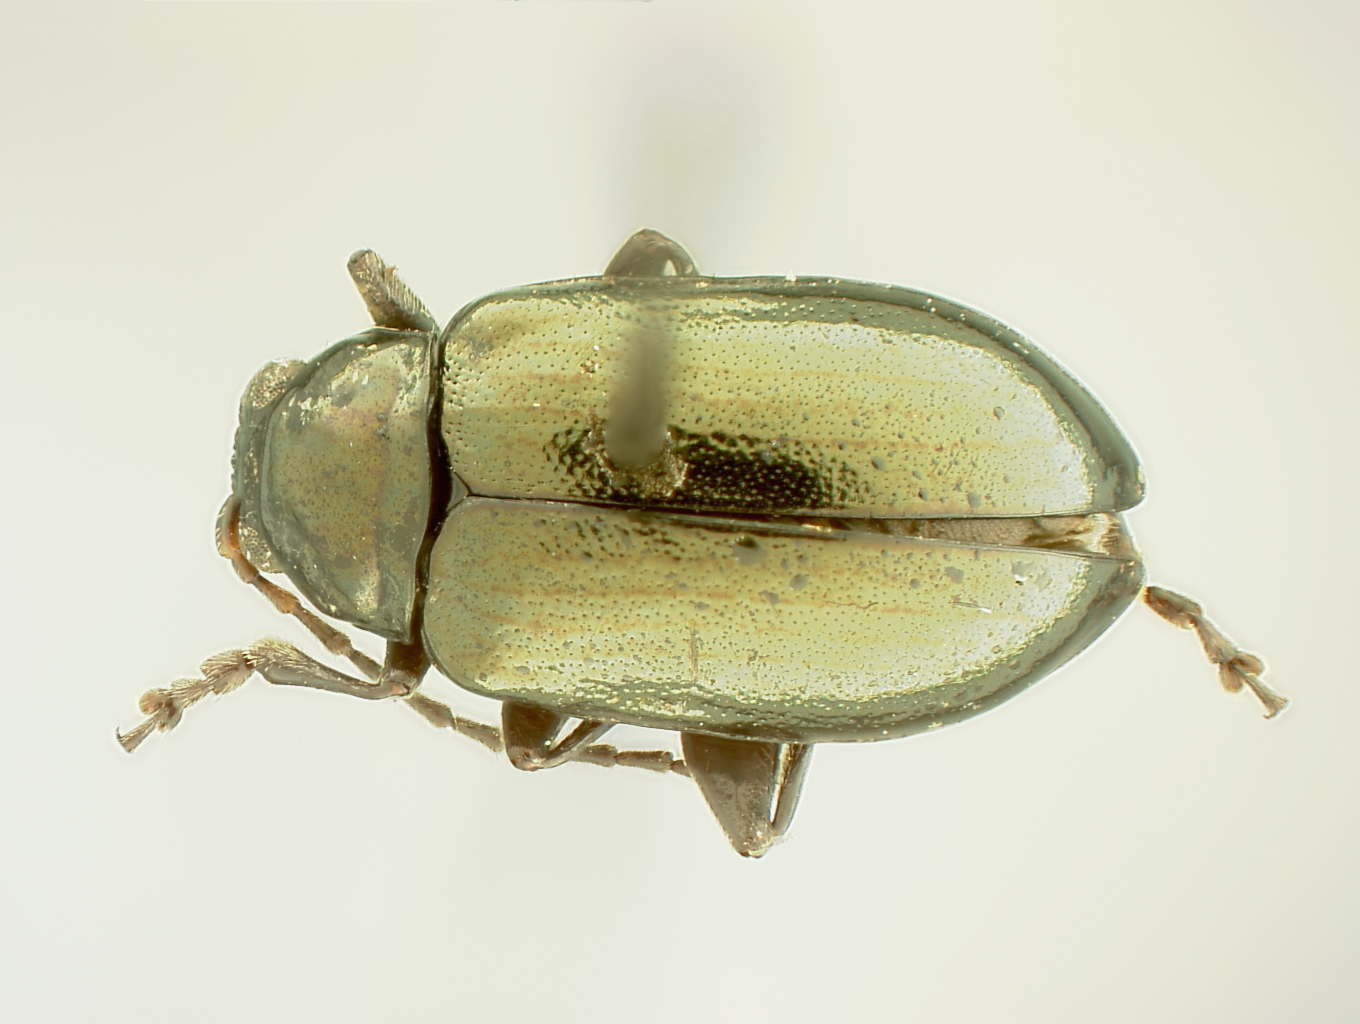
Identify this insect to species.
Altica jussiaeae
